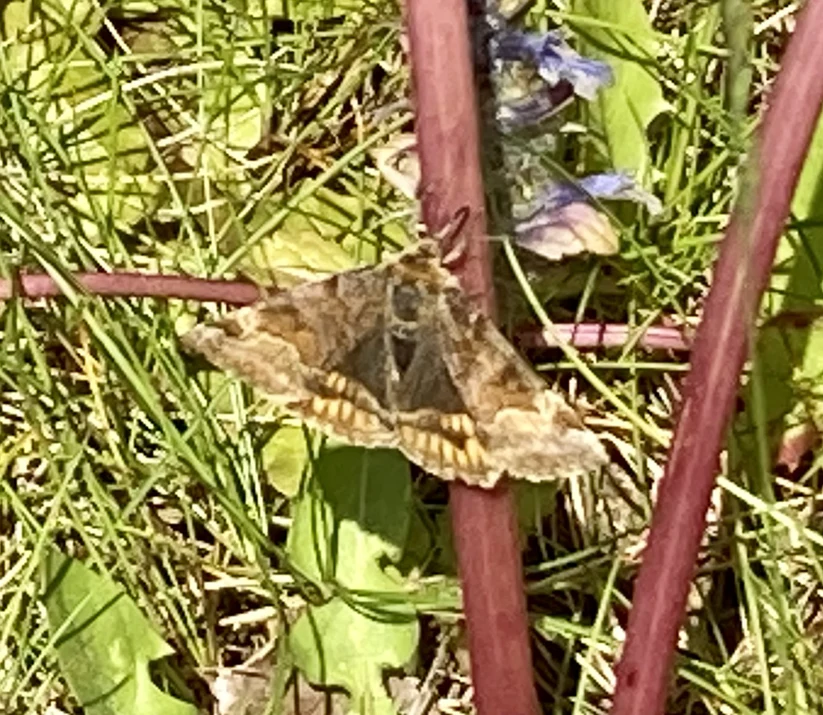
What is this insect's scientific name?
Euclidia glyphica
